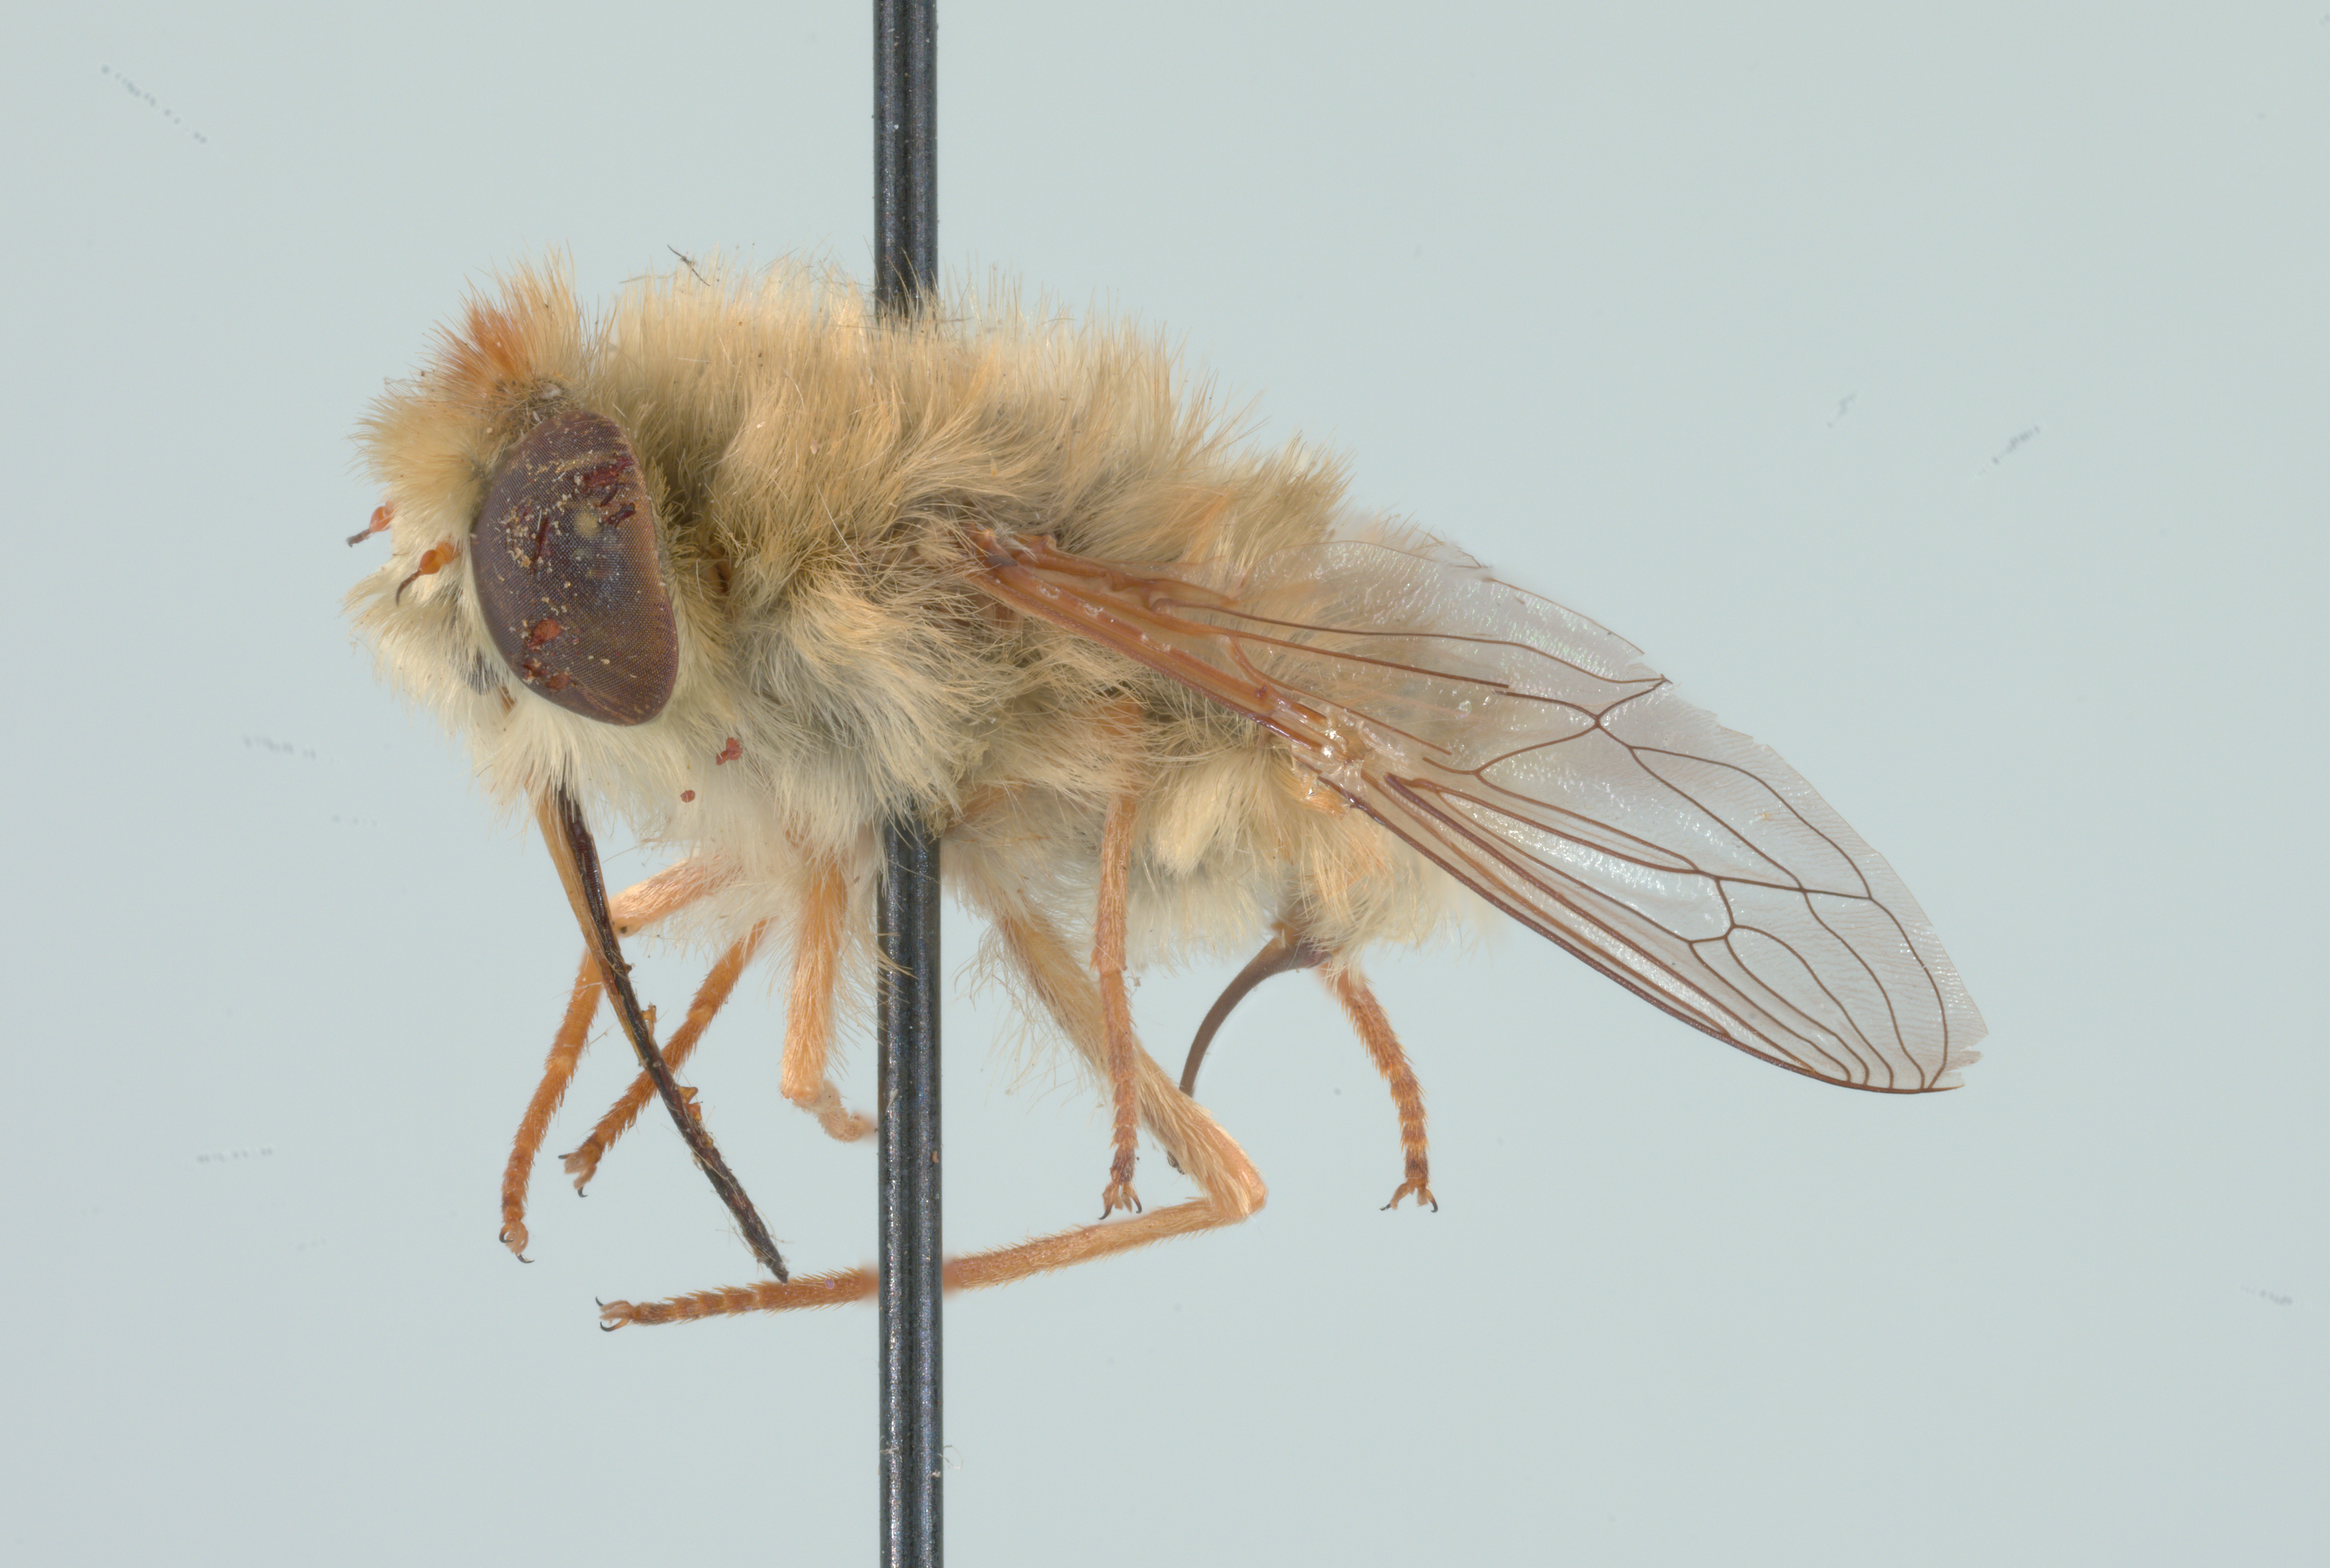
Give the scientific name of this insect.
Neorhynchocephalus mendozanus
